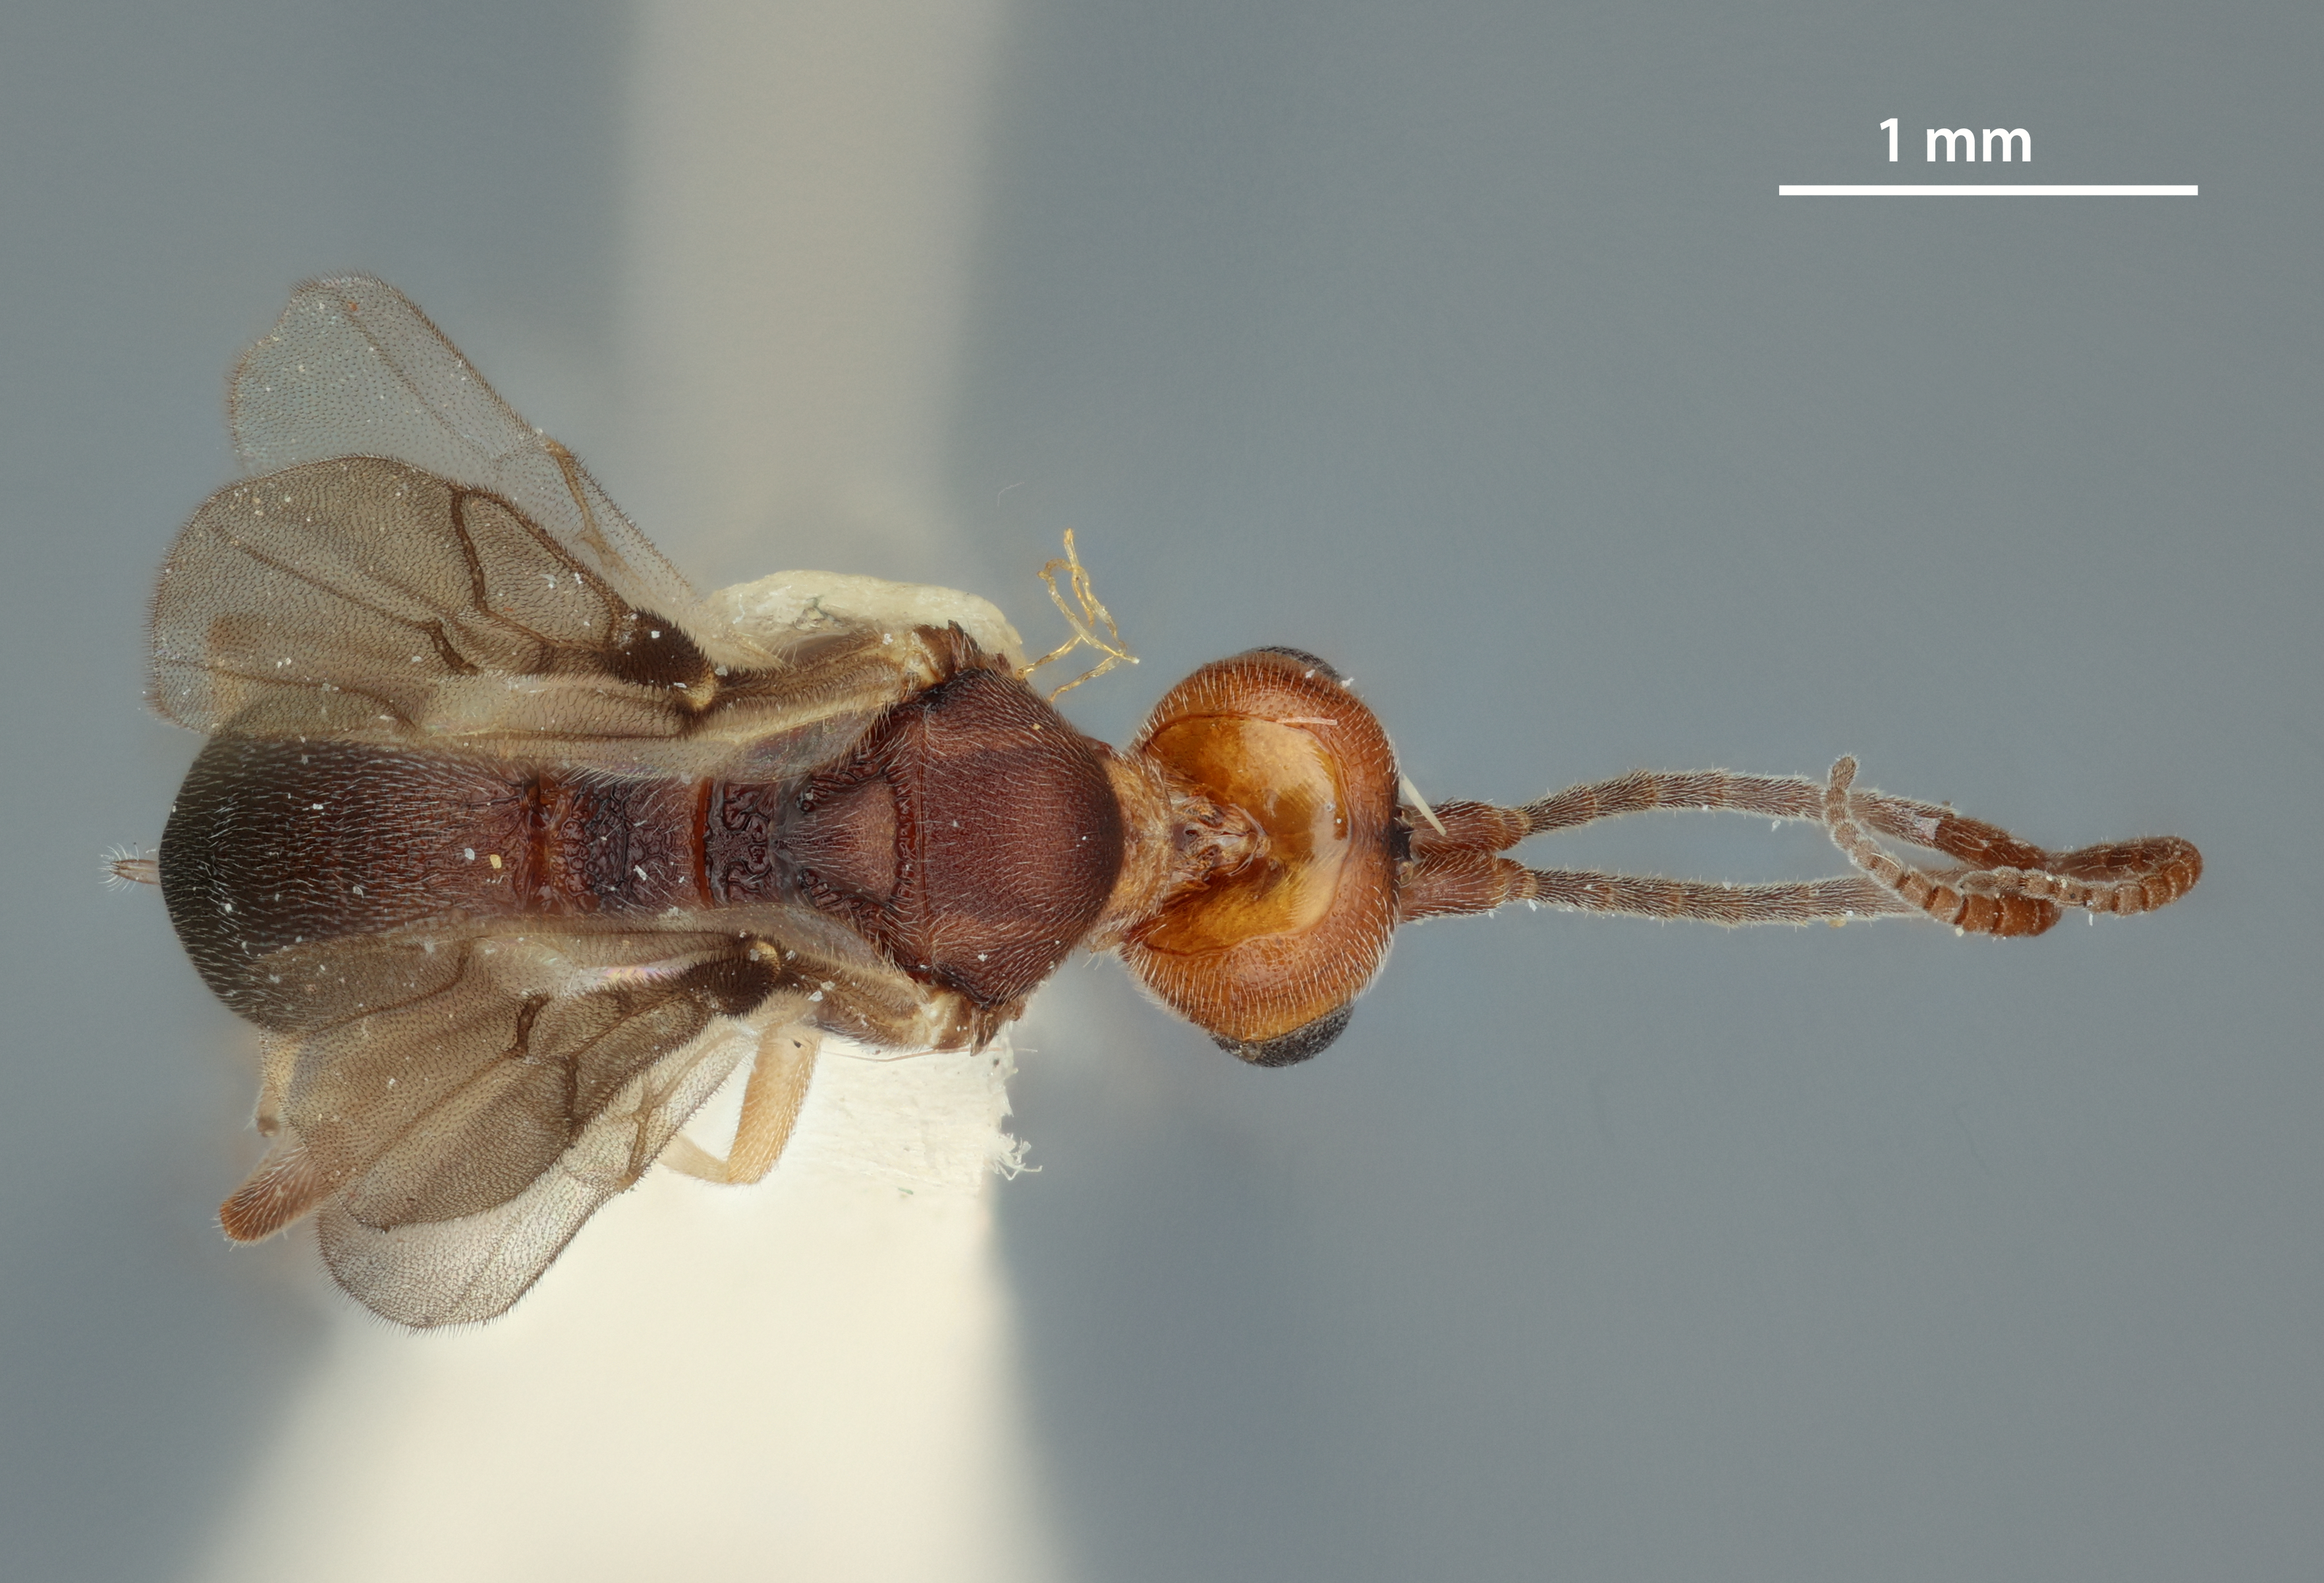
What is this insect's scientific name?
Phanerotoma caltagironei
